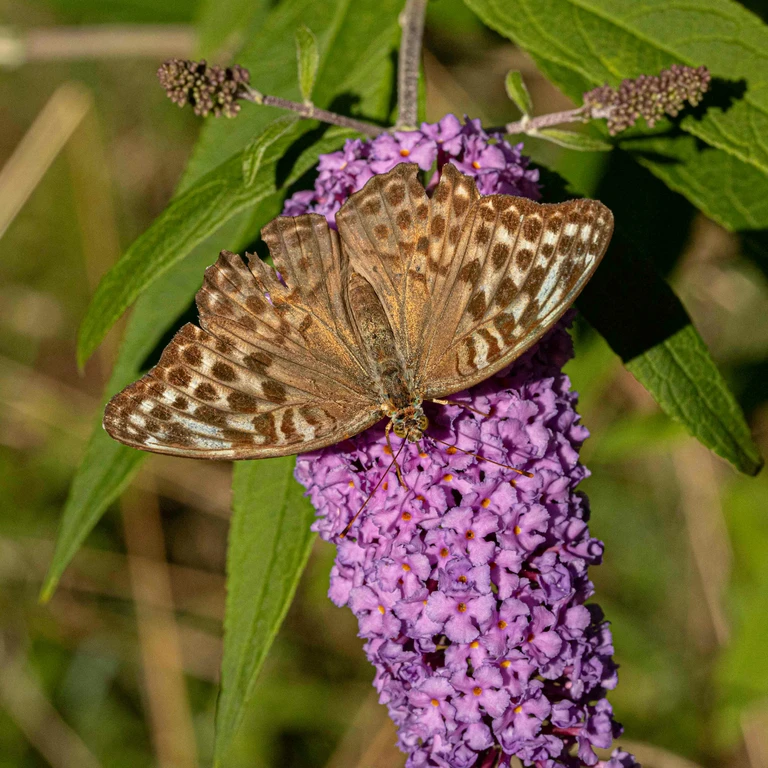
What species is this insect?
Argynnis paphia
